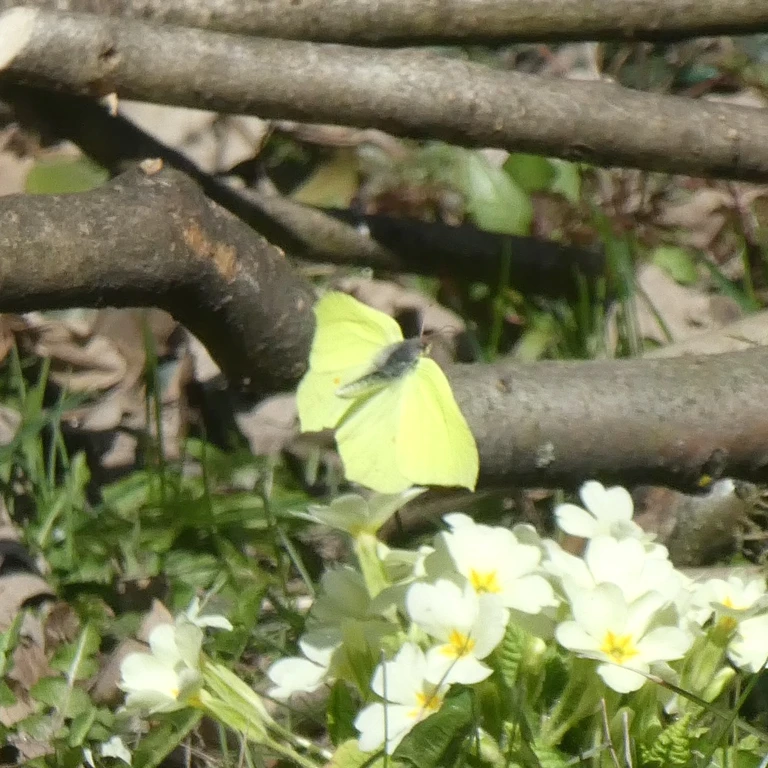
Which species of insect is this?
Gonepteryx rhamni
